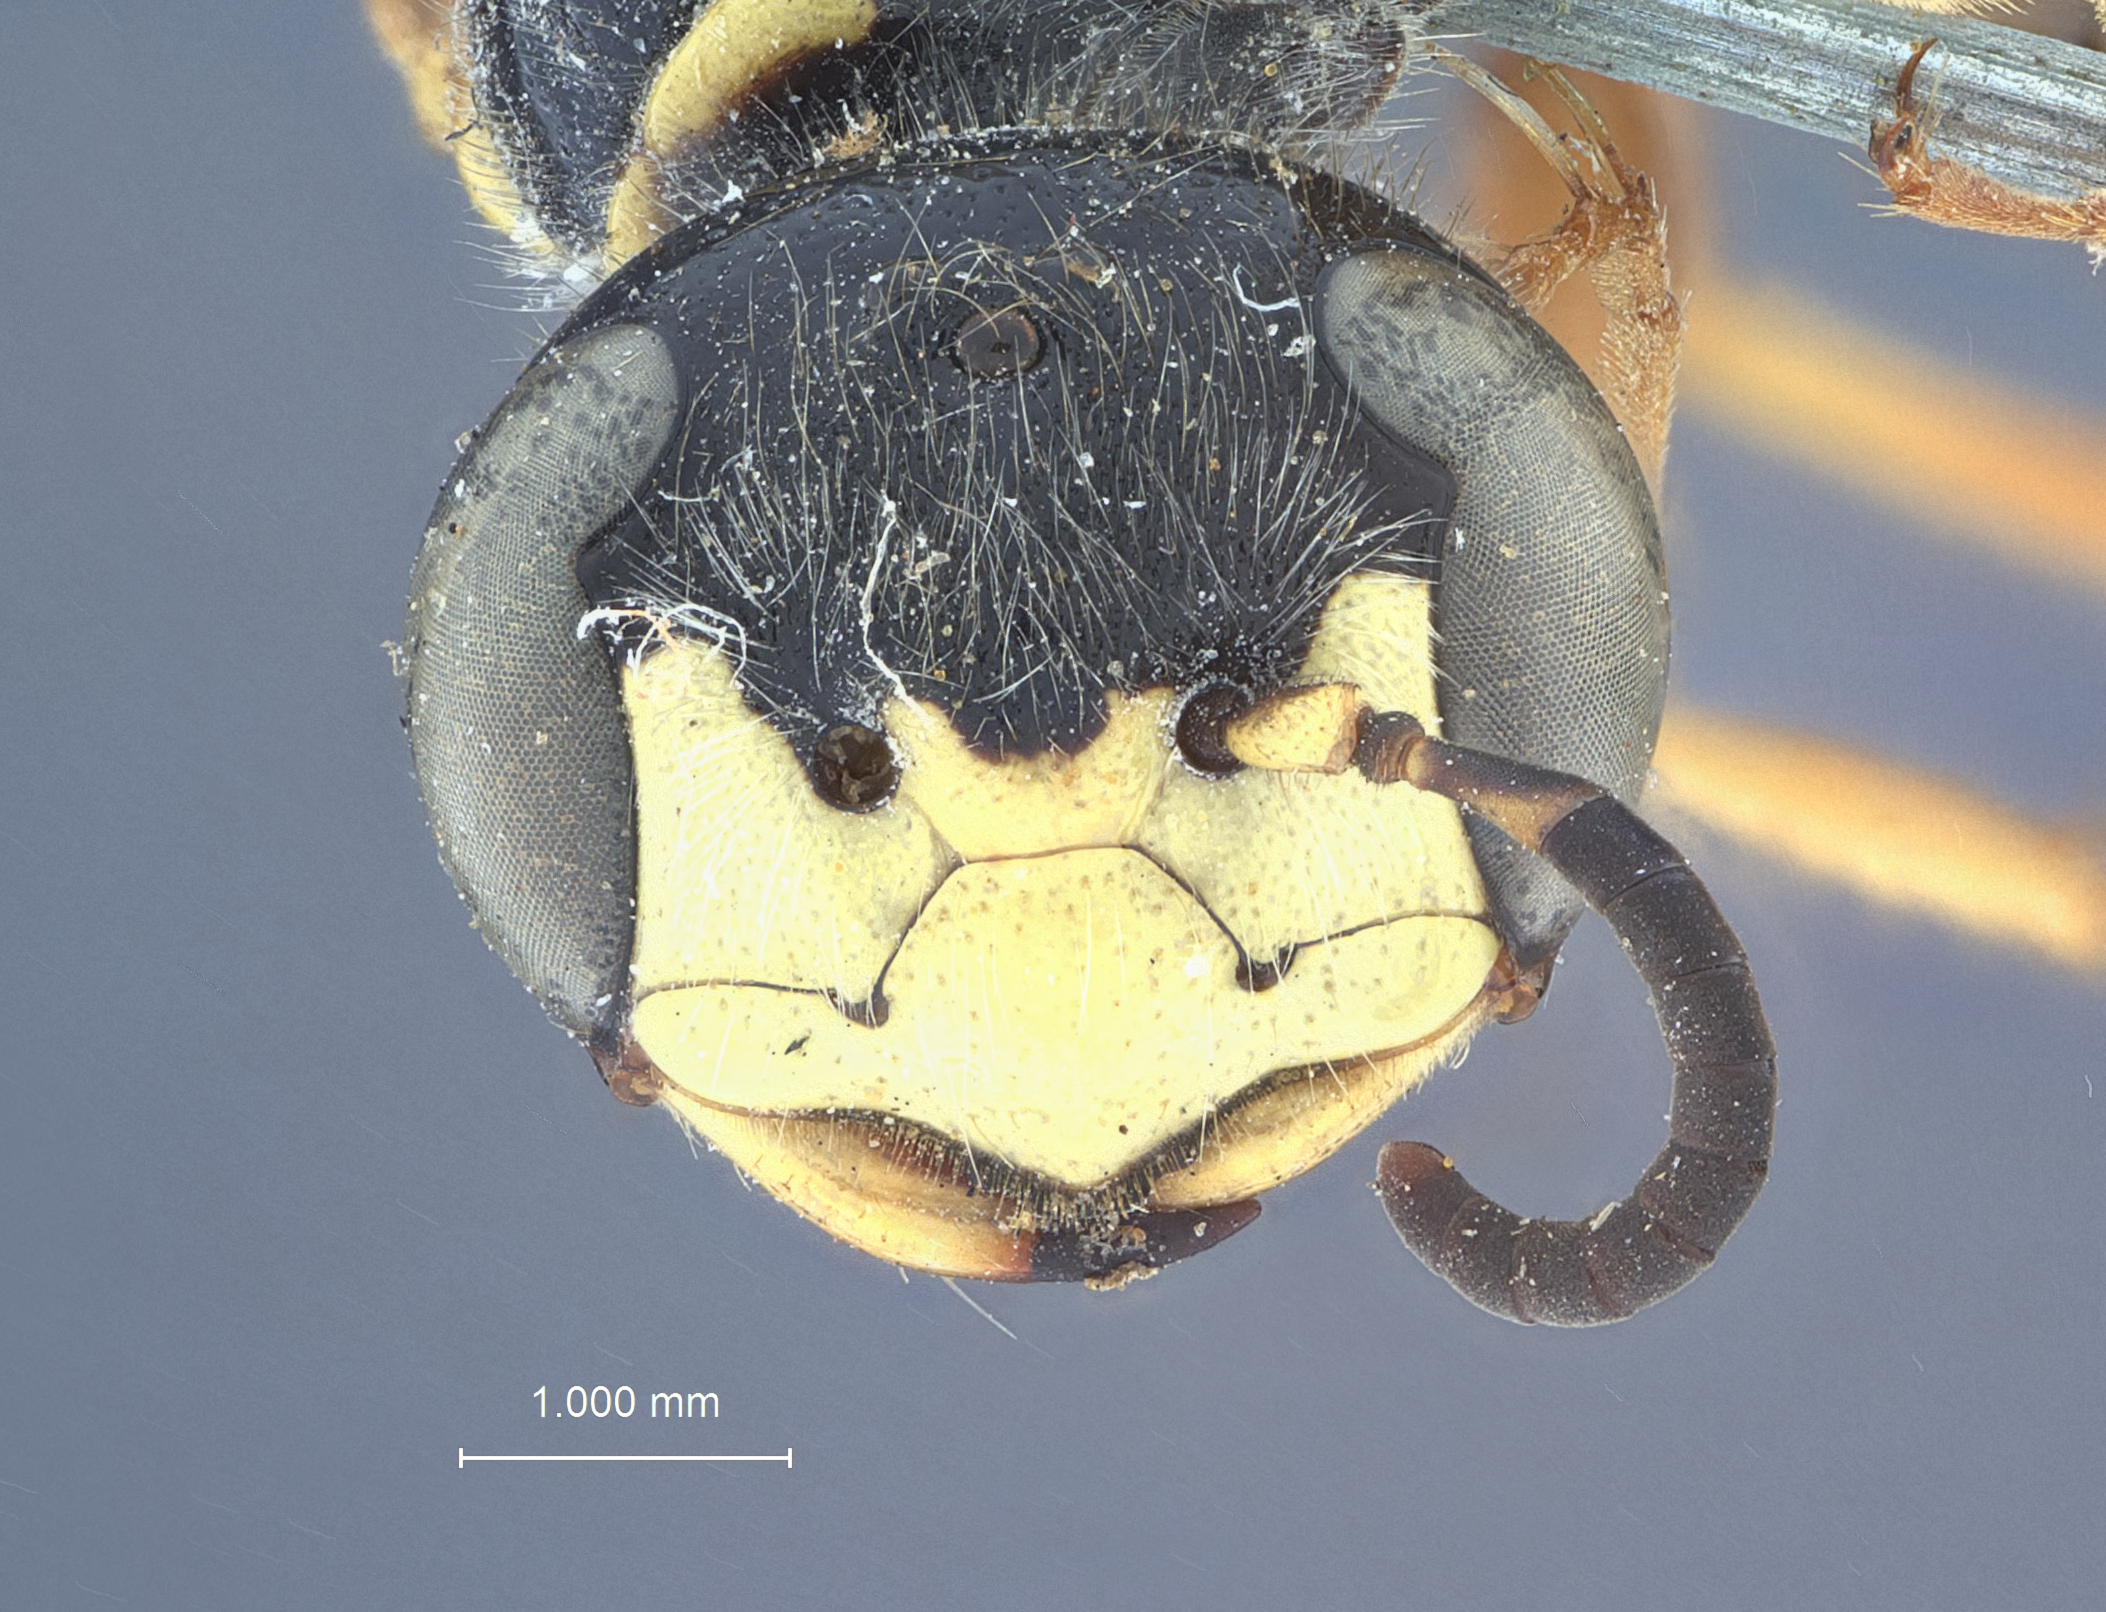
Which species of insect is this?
Philanthus henricus
